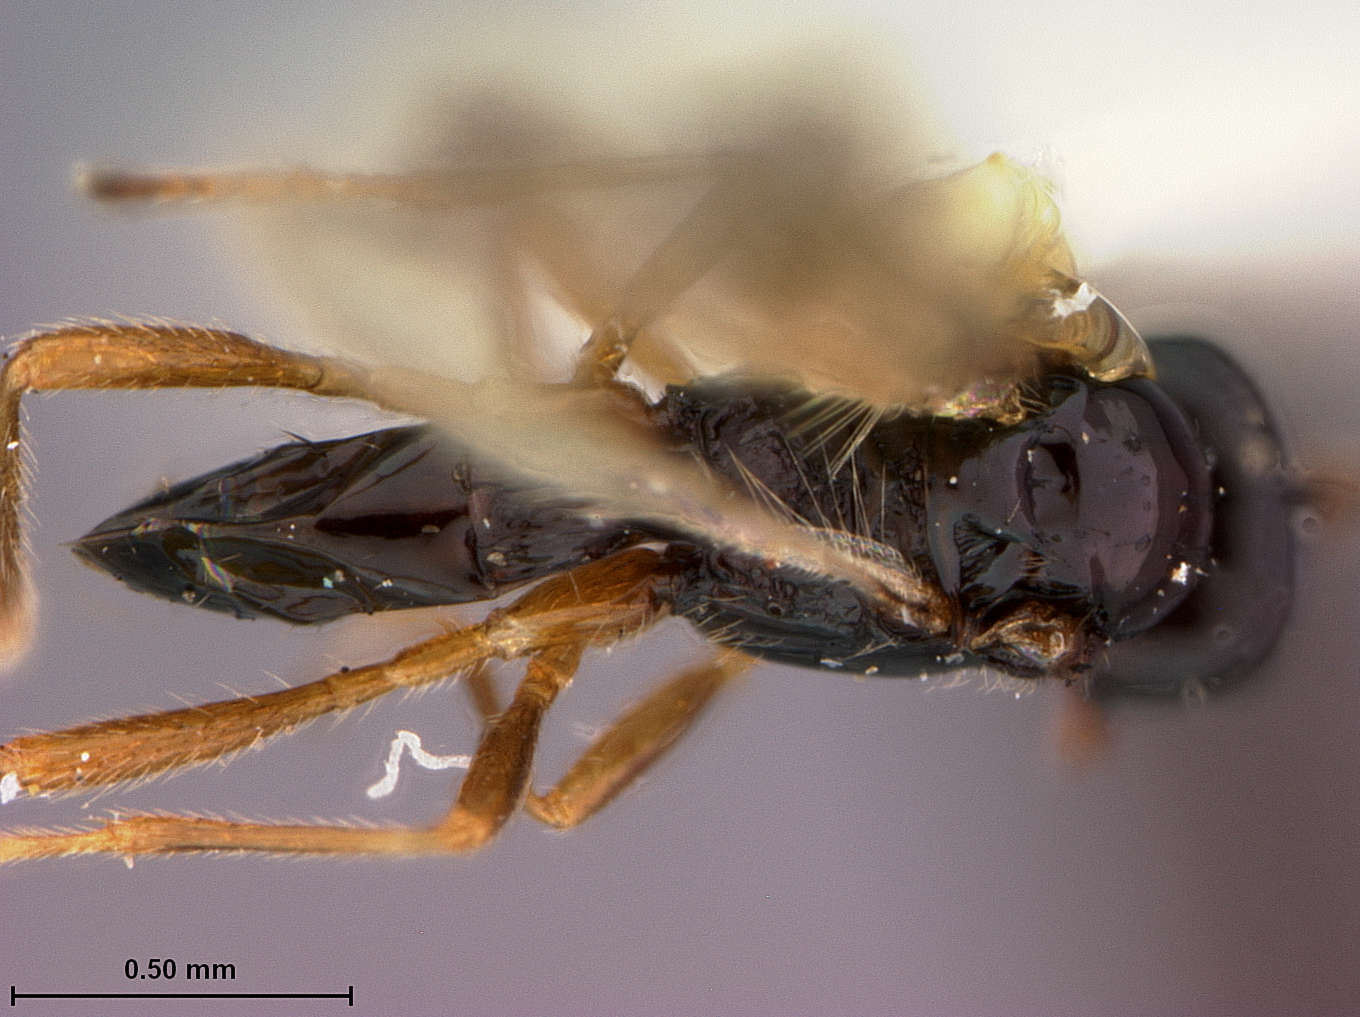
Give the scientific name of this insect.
Aspilota melabasis
